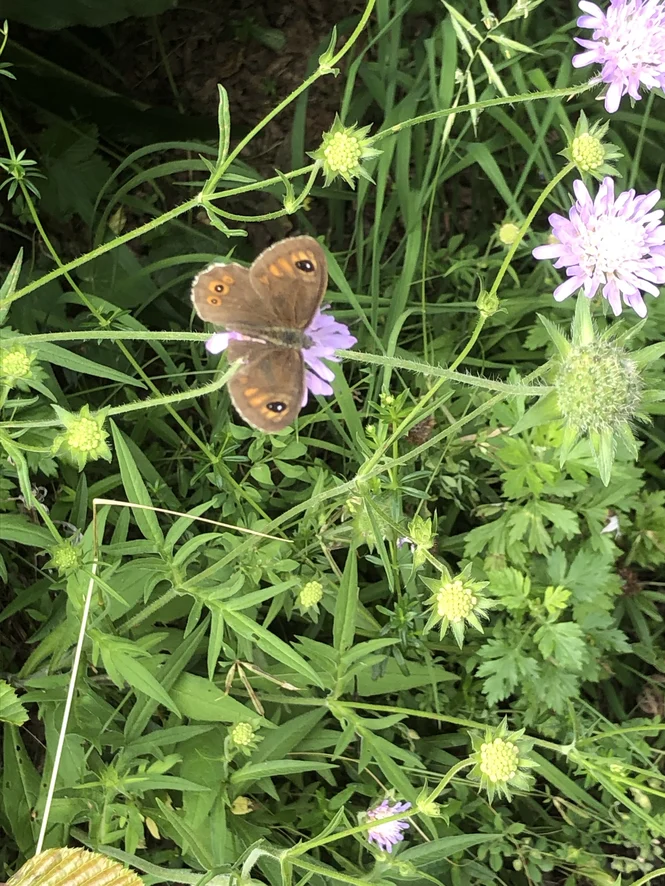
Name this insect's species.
Lasiommata maera (also Pararge maera)
